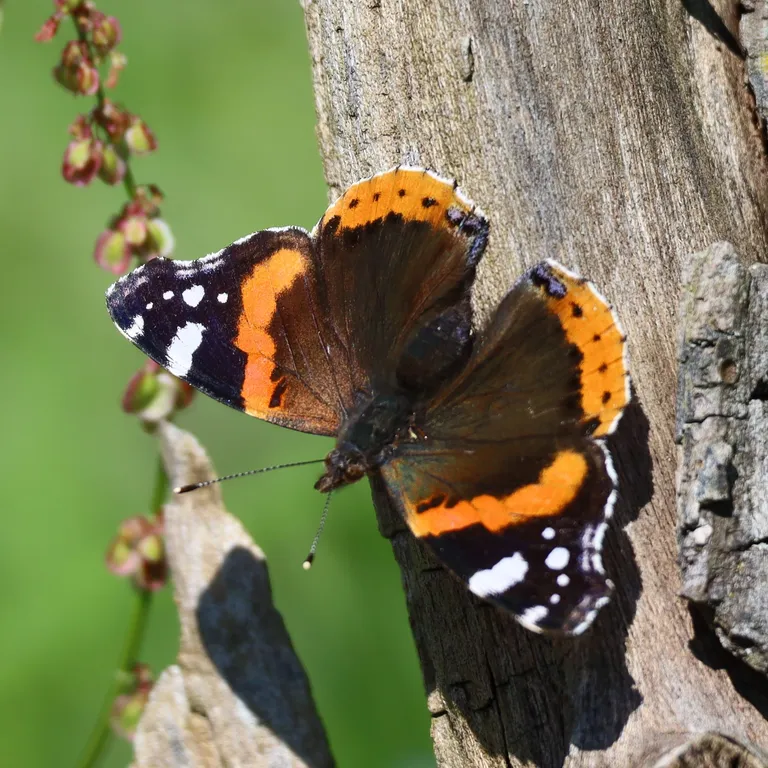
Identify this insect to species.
Vanessa atalanta
